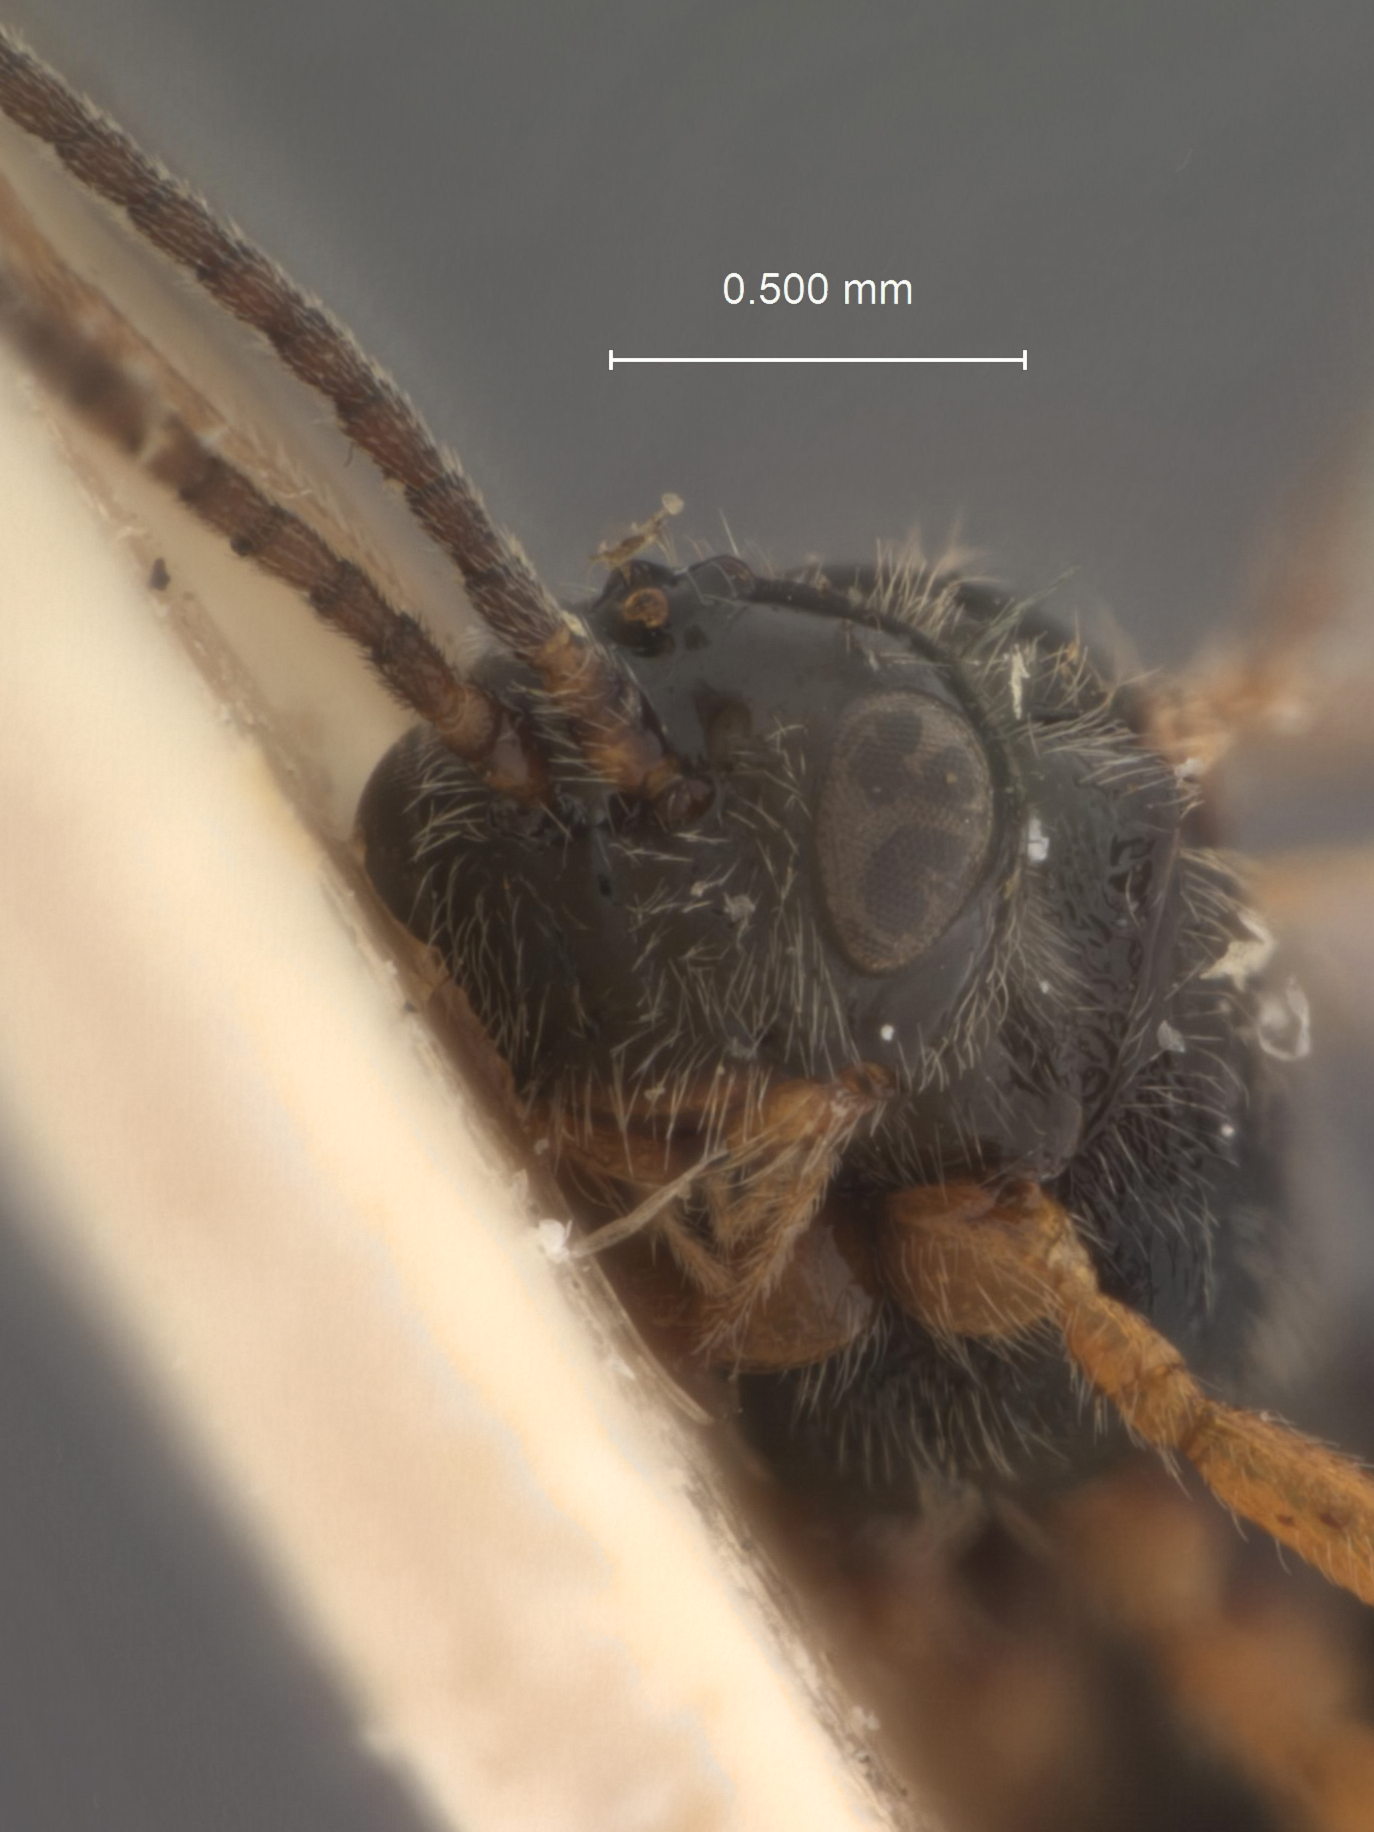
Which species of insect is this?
Opius arenarius
